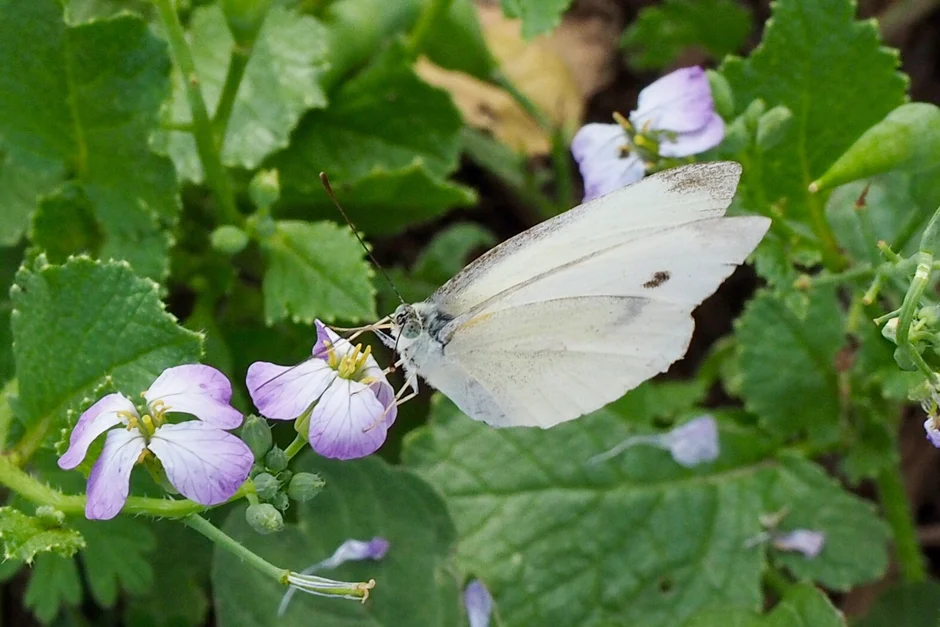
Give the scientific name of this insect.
Pieris rapae
